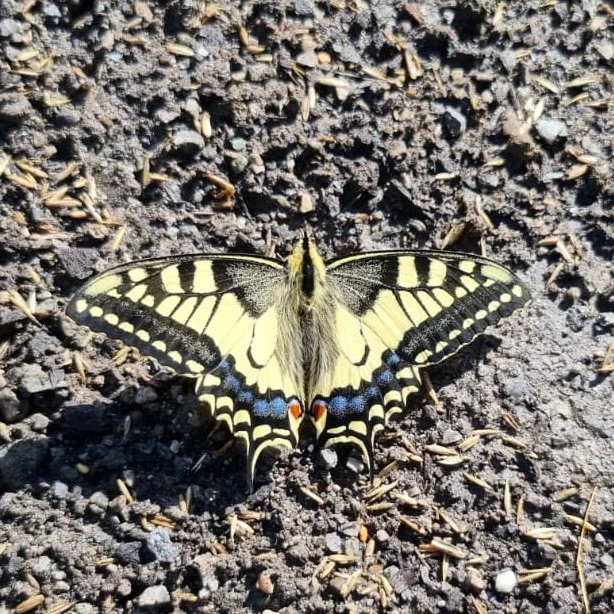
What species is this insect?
Papilio machaon
